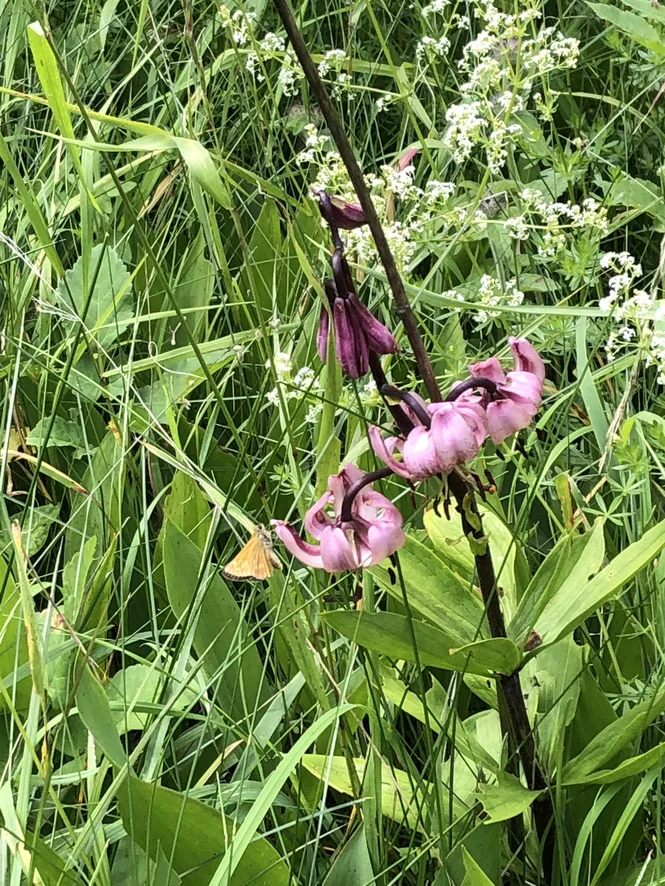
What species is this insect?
Ochlodes sylvanus (also Ochlodes venata)
